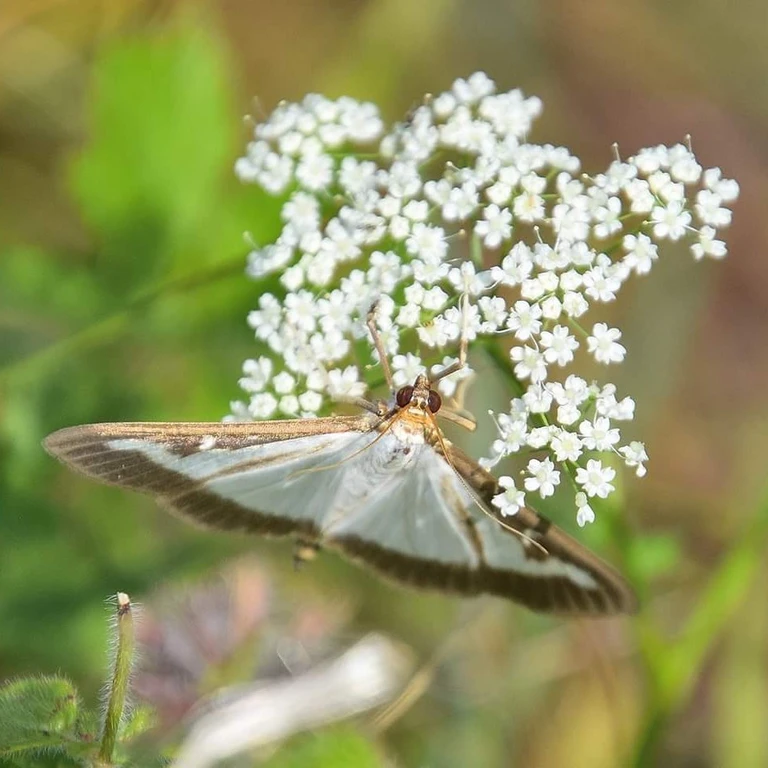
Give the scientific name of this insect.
Cydalima perspectalis
